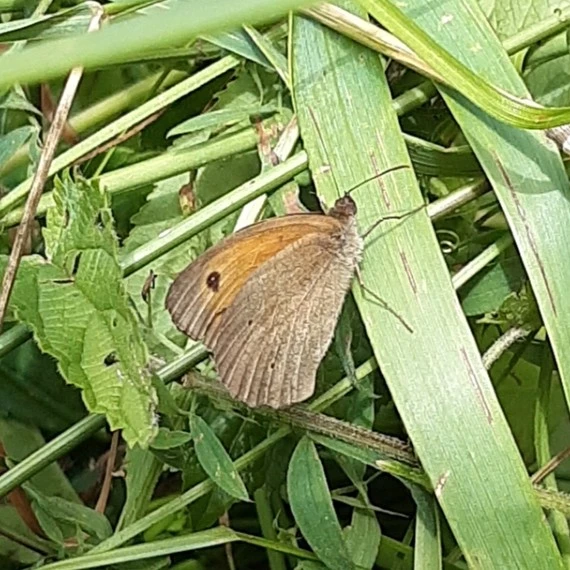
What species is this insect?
Maniola jurtina
